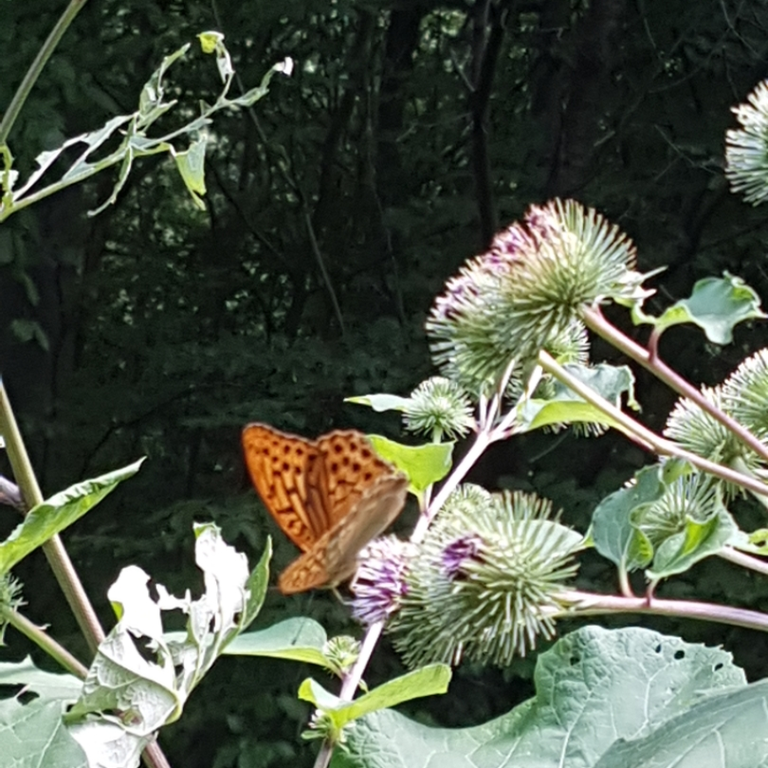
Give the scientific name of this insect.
Argynnis paphia
